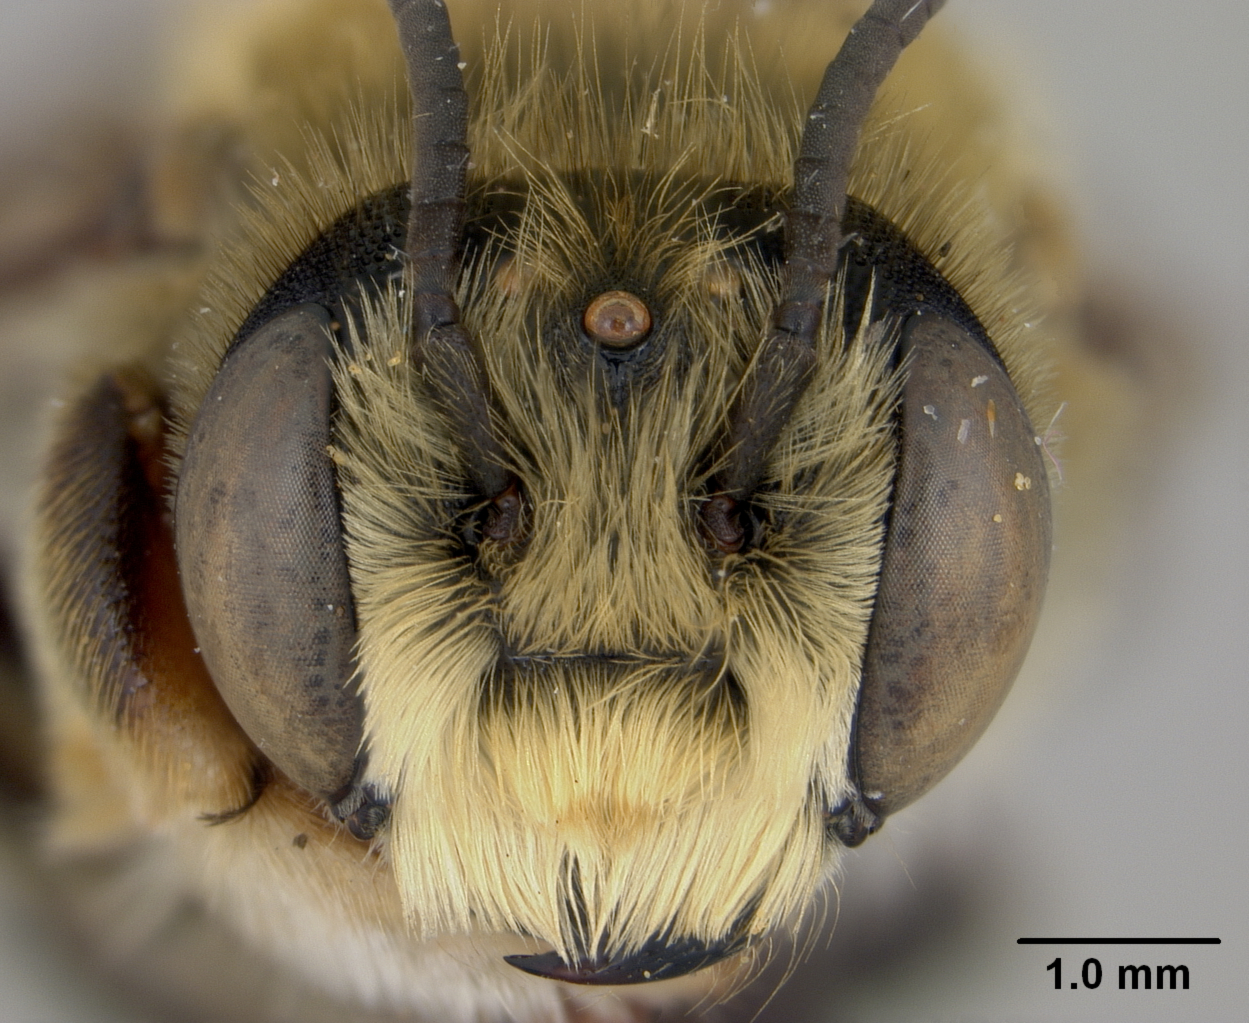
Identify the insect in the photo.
Megachile willughbiella
